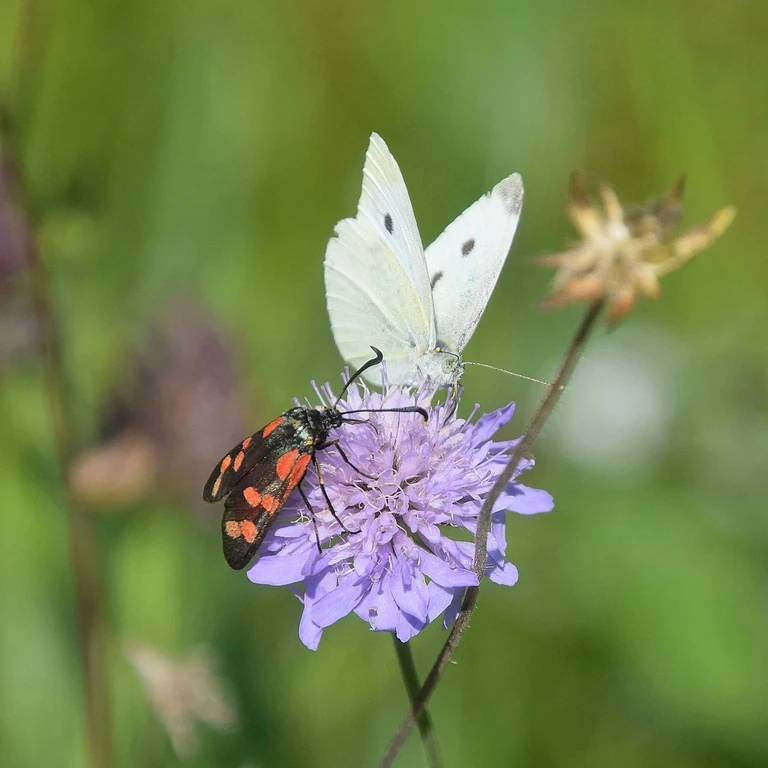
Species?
Pieris rapae
